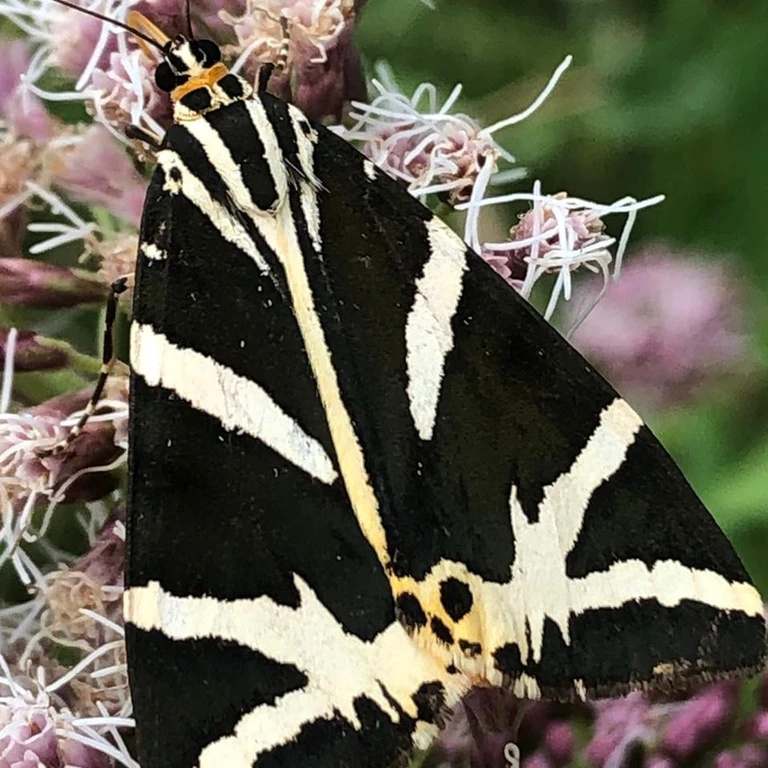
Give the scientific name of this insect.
Euplagia quadripunctaria
